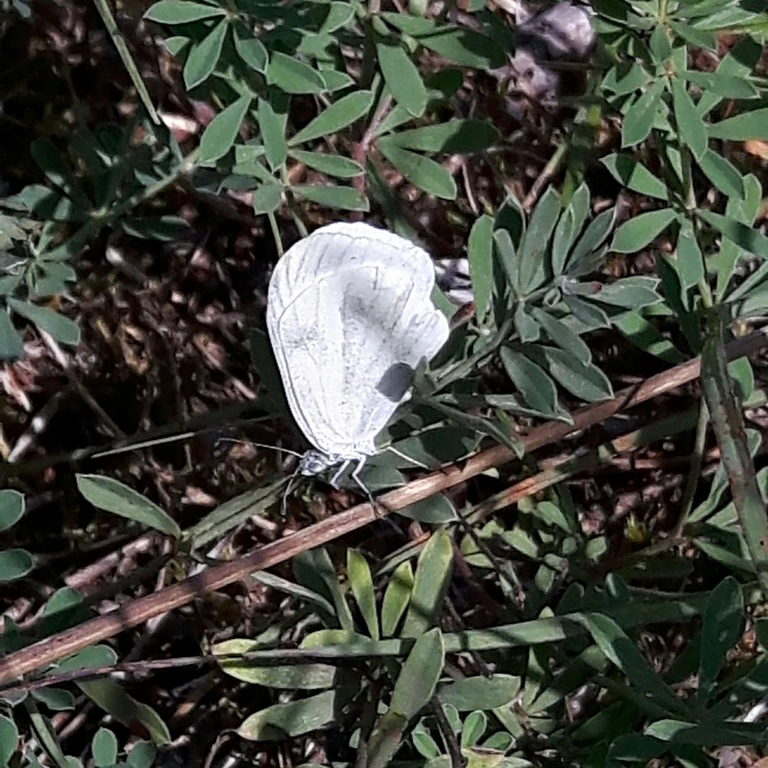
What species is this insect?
Leptidea sinapis/juvernica
